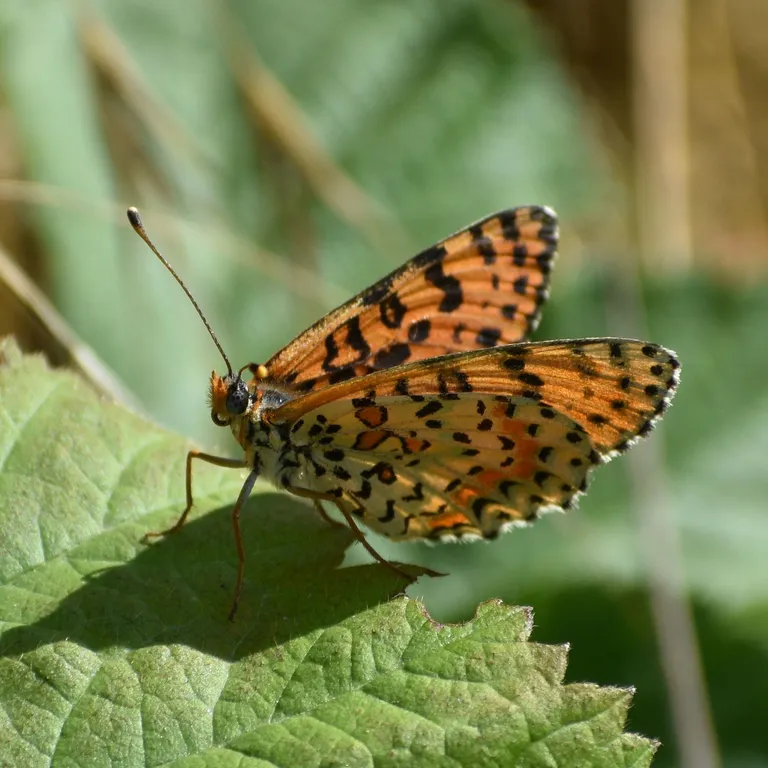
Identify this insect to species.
Melitaea didyma
